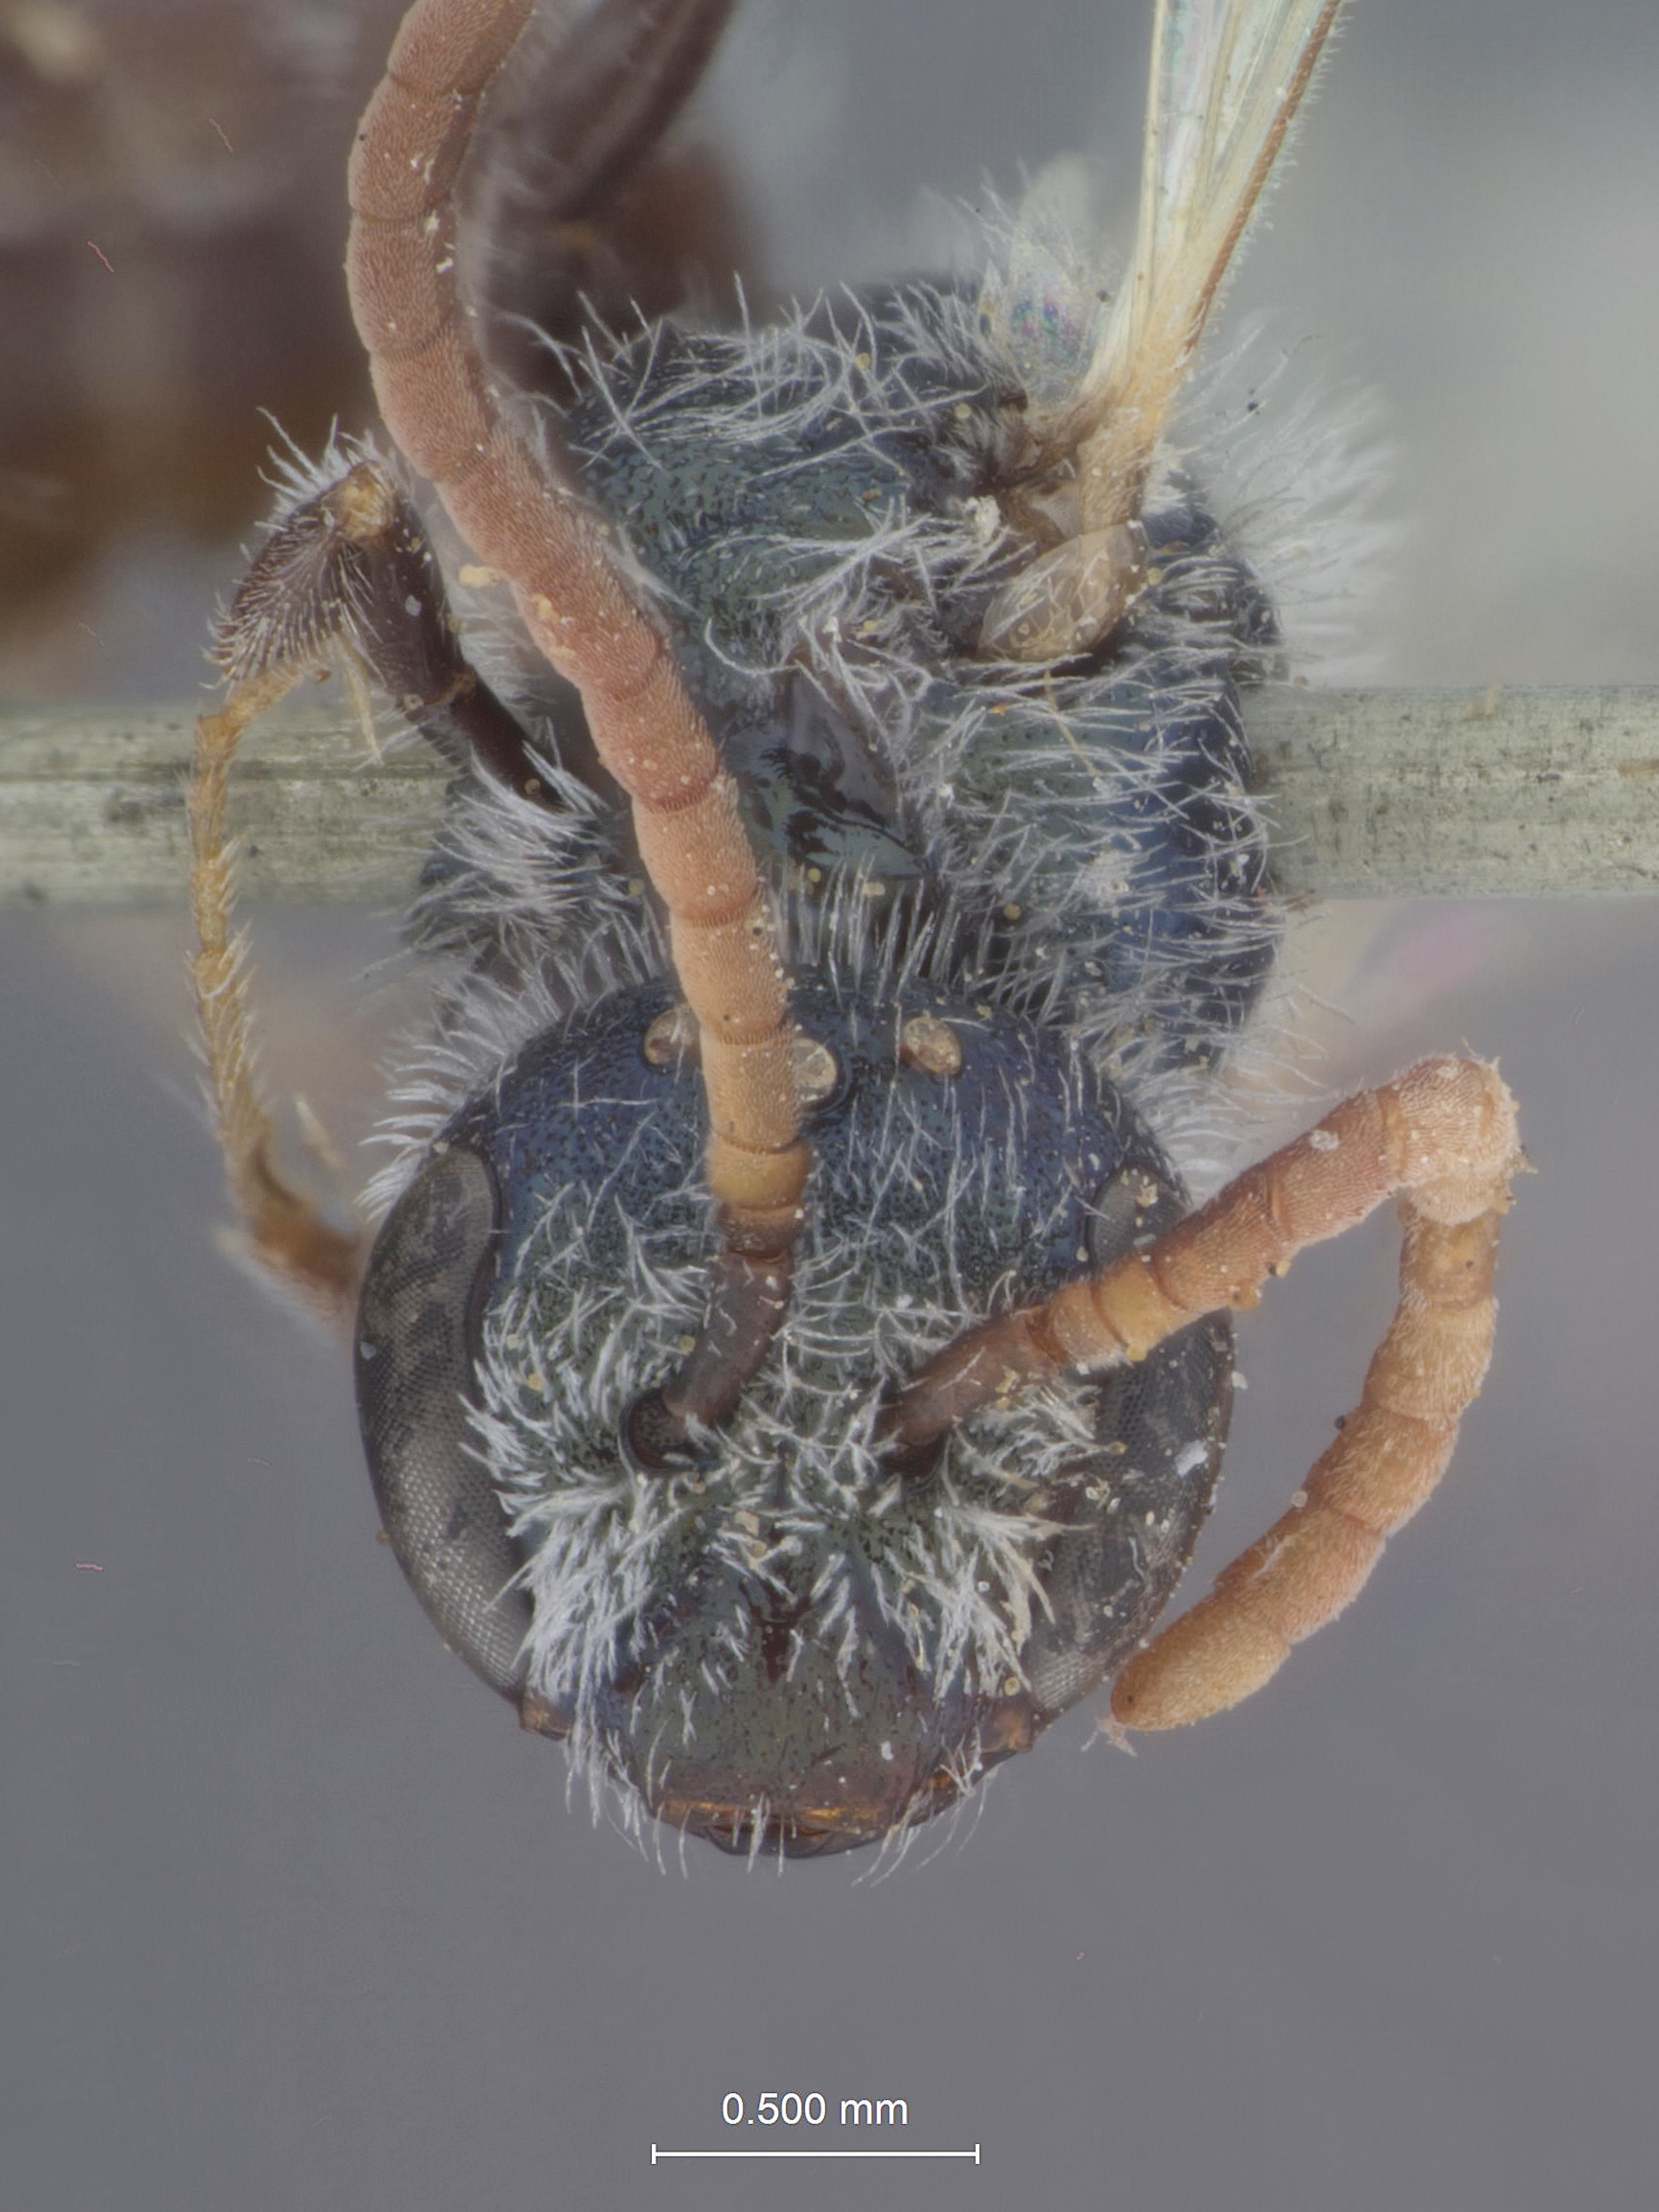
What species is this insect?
Halictus exalbidus
